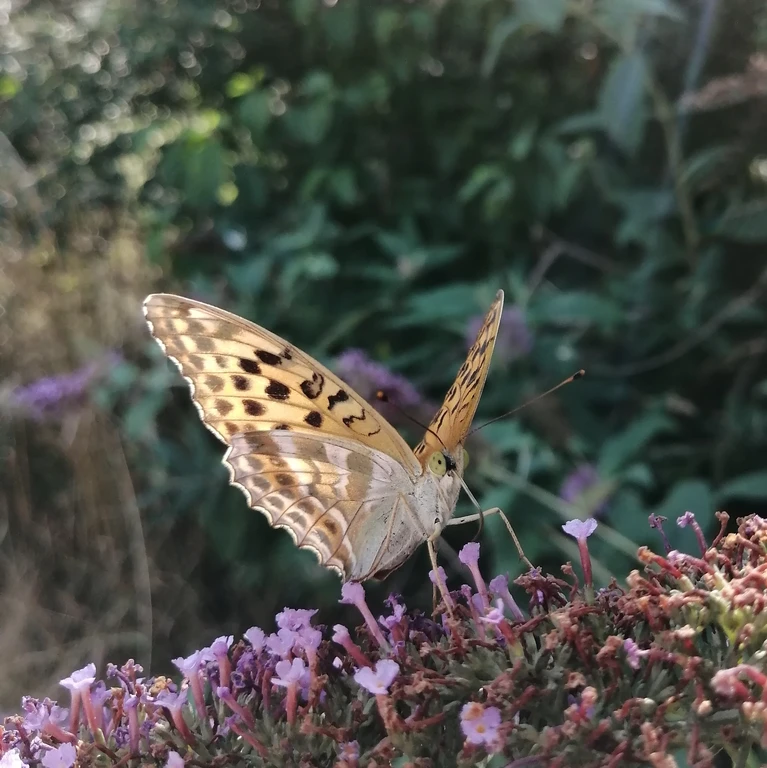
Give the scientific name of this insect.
Argynnis paphia
